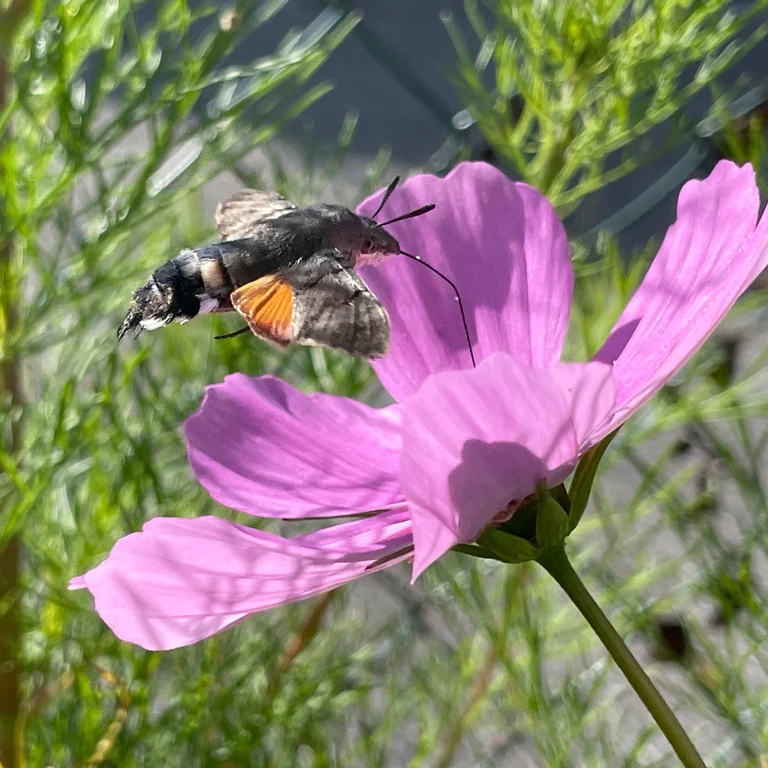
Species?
Macroglossum stellatarum
